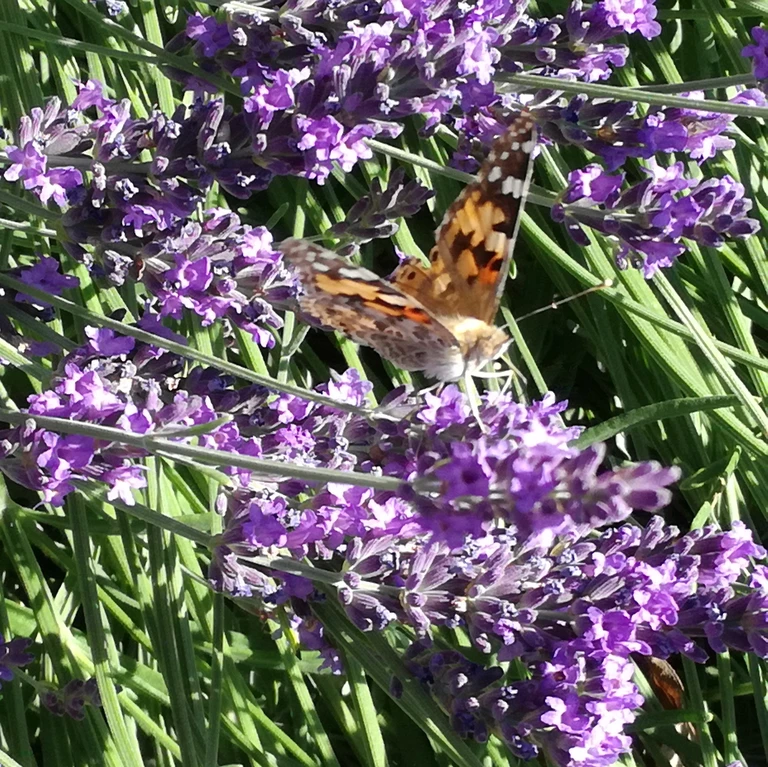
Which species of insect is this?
Vanessa cardui
